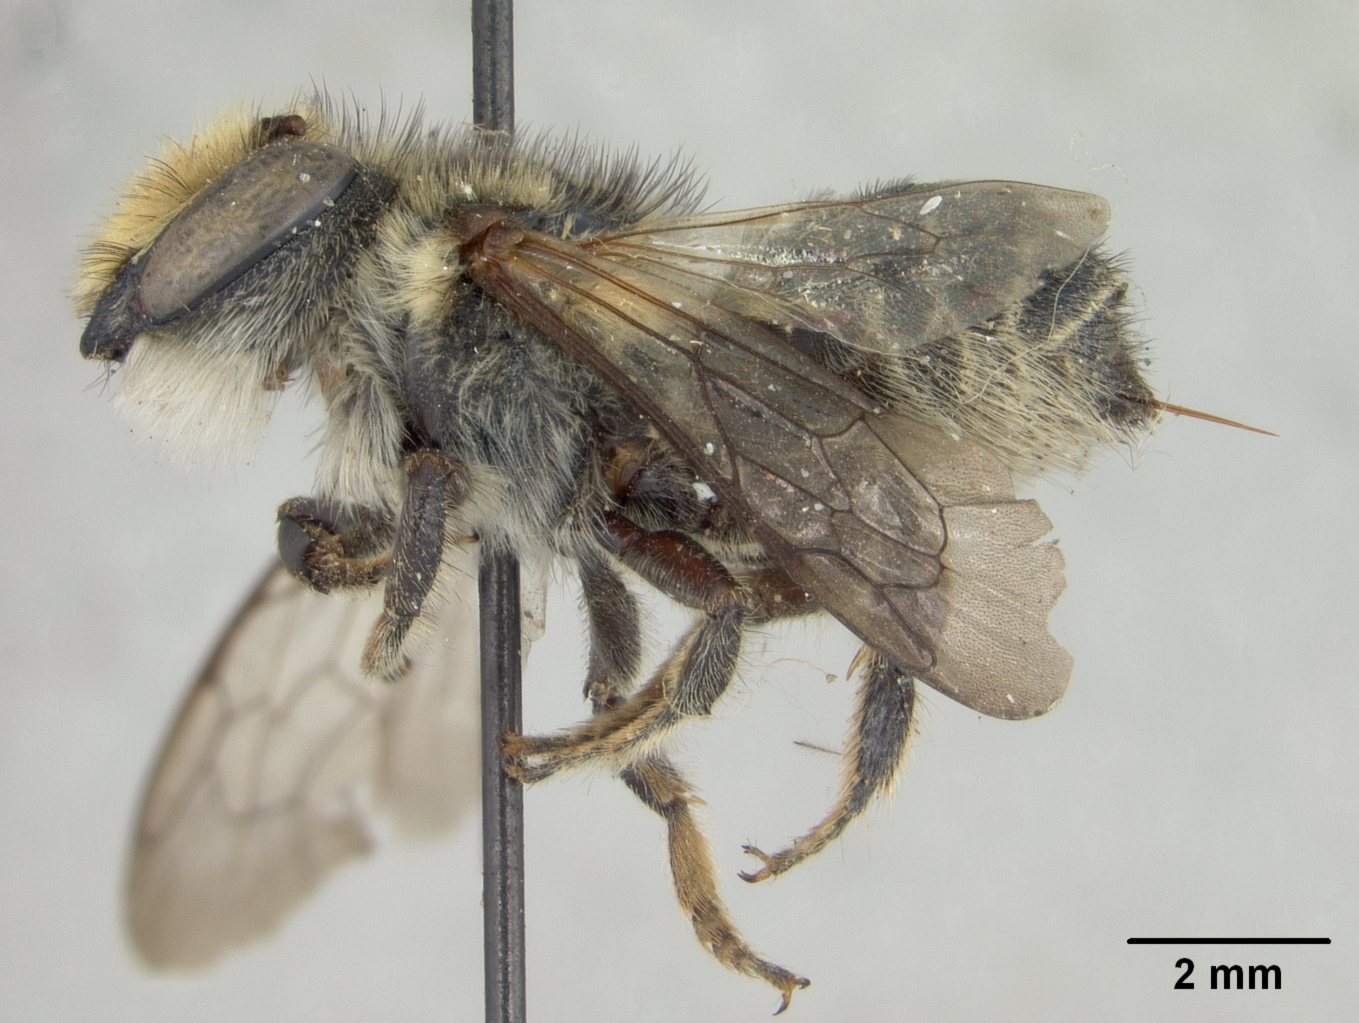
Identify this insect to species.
Megachile xantholeuca
